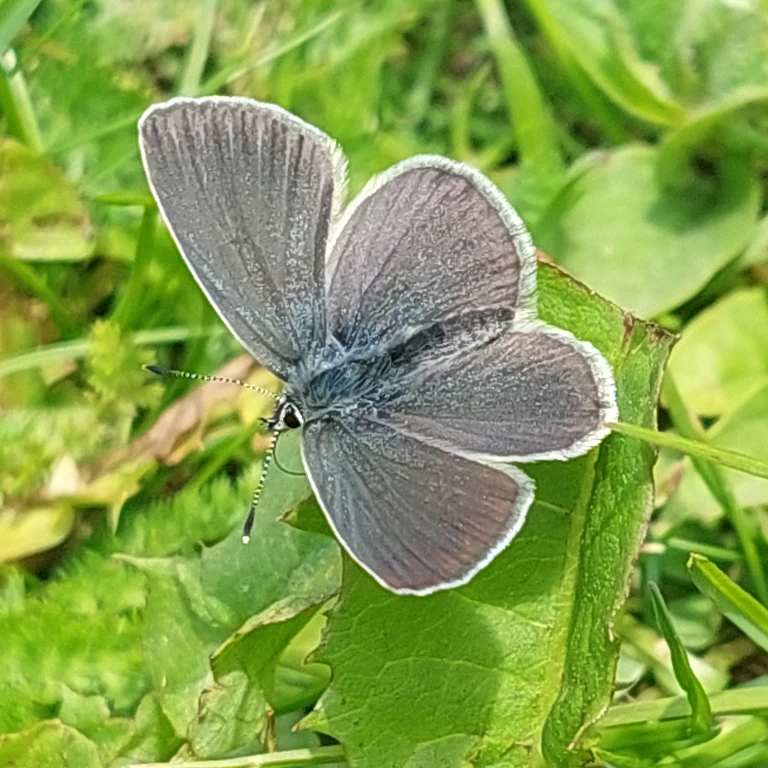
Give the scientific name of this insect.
Cupido minimus
